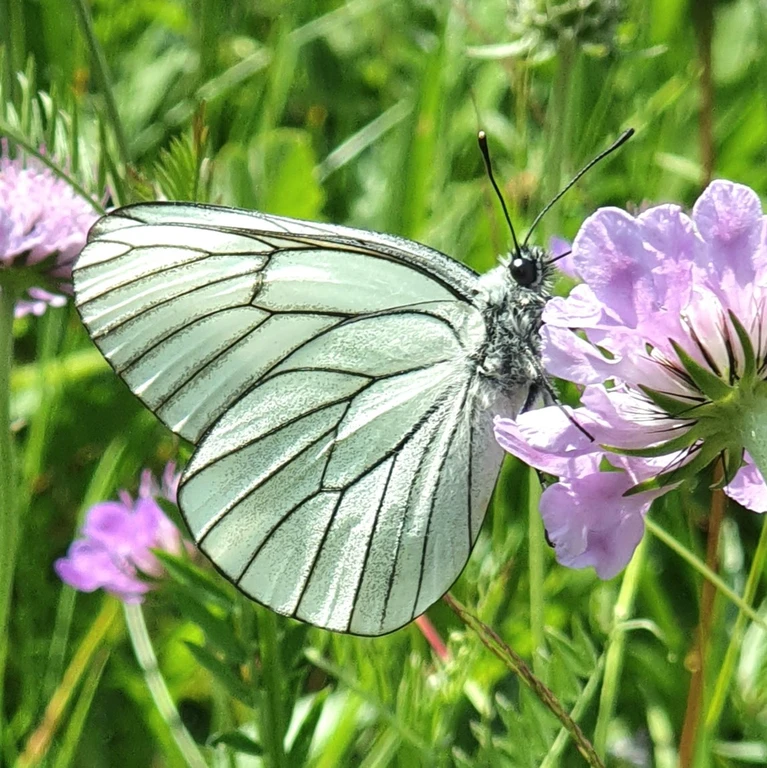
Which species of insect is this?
Aporia crataegi
